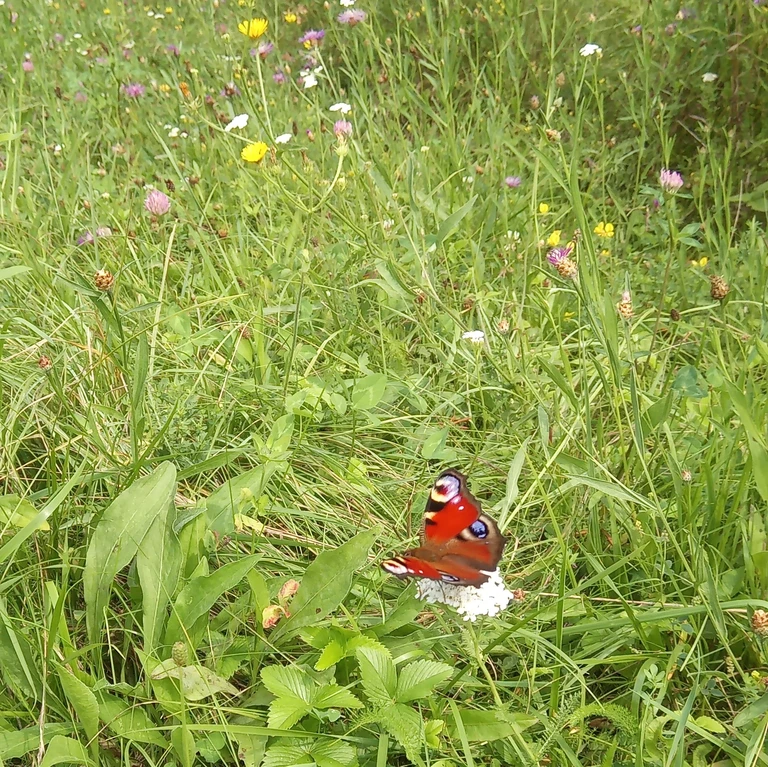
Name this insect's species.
Aglais io
